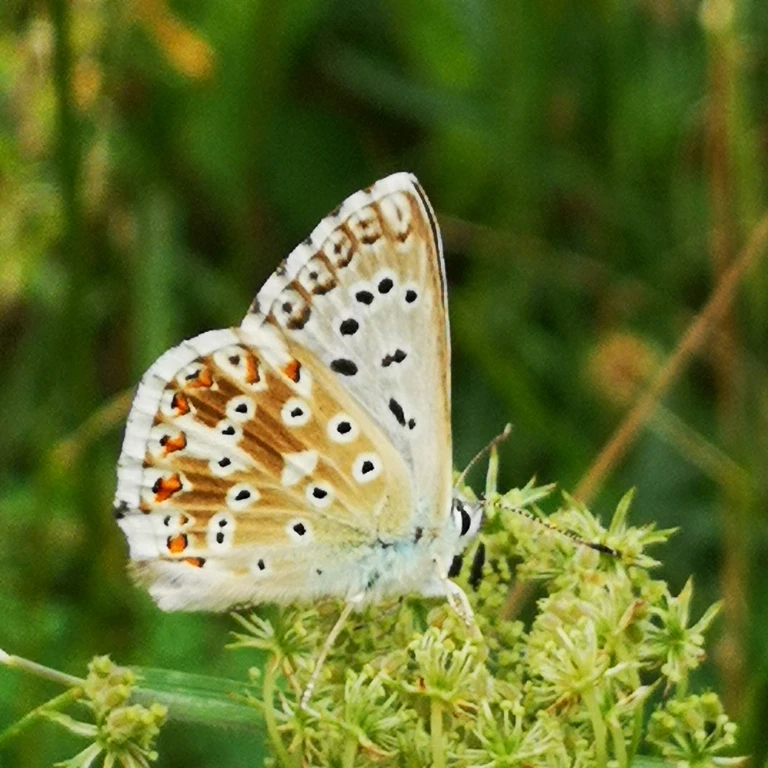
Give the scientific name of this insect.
Lysandra coridon
